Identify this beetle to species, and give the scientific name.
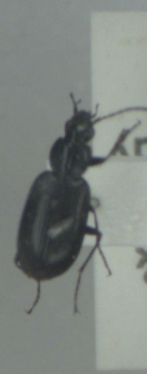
Agonum gracile
